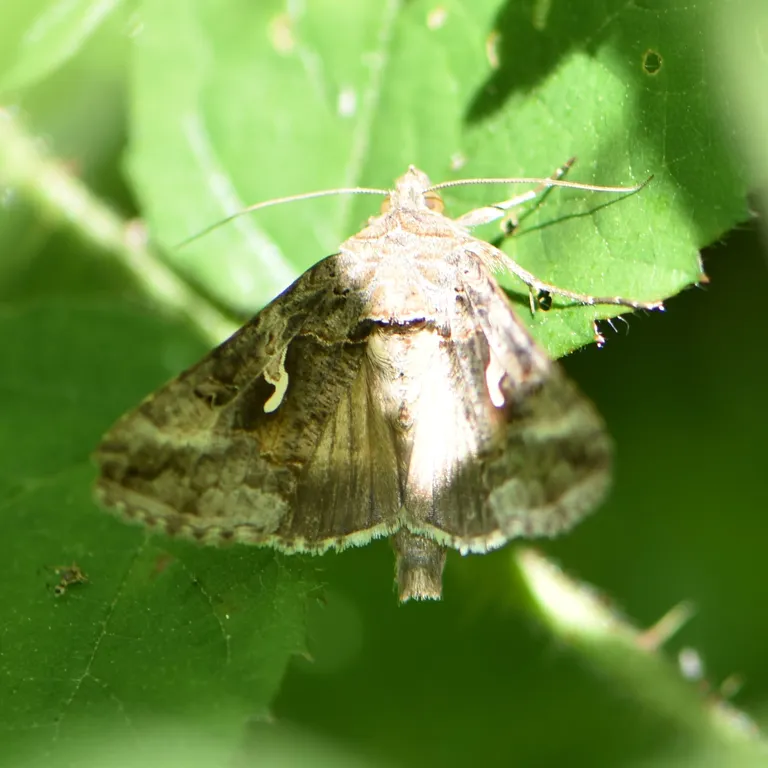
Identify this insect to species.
Autographa gamma
